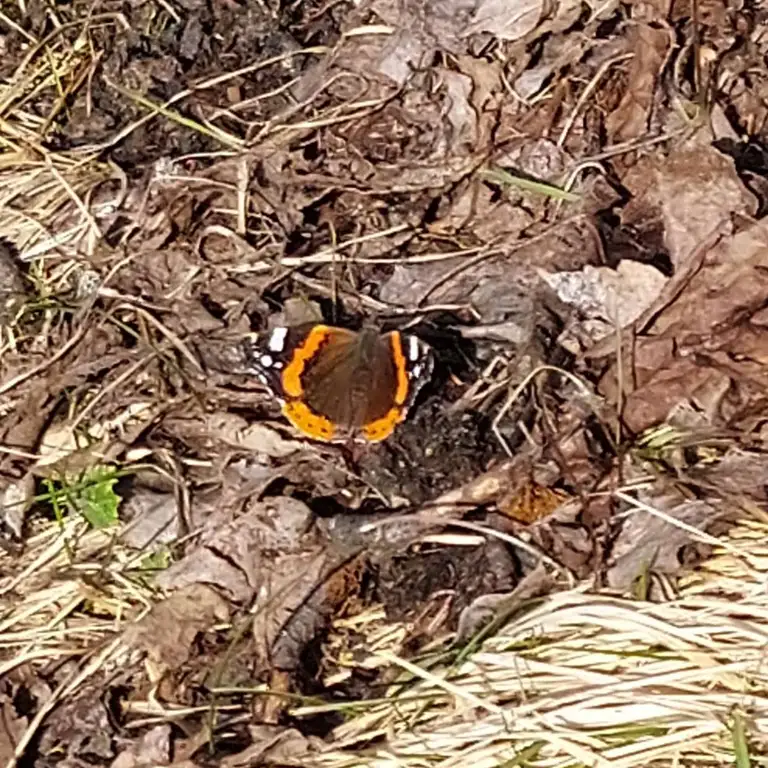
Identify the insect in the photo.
Vanessa atalanta
